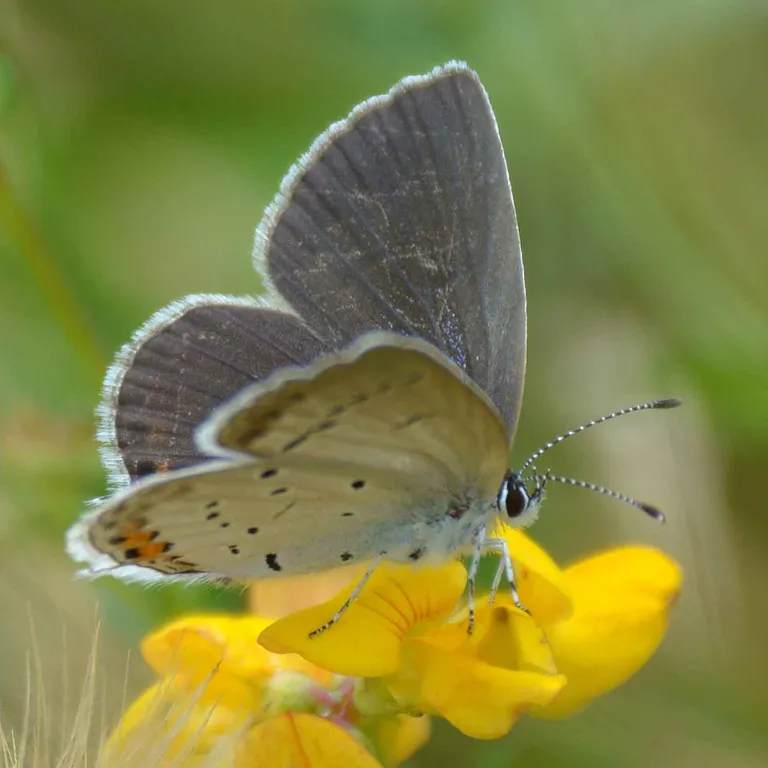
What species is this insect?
Cupido argiades (also Elkalyce argiades)
